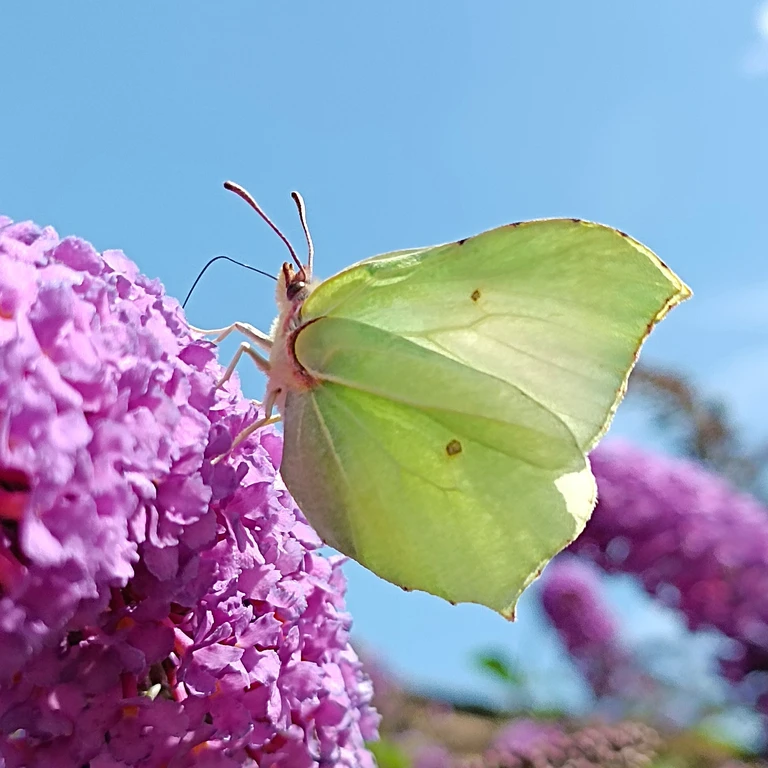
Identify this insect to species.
Gonepteryx rhamni
